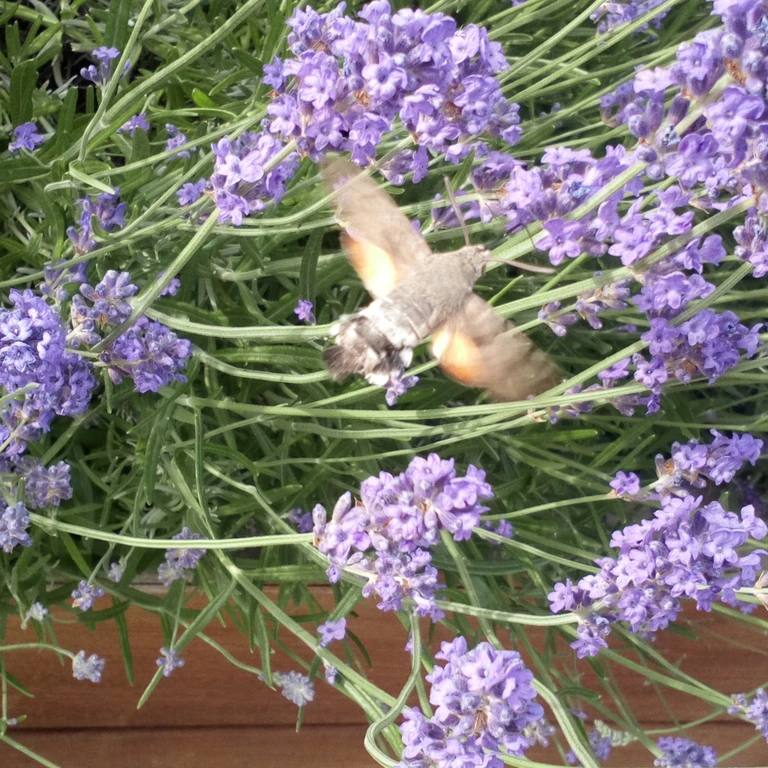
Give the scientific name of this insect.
Macroglossum stellatarum
